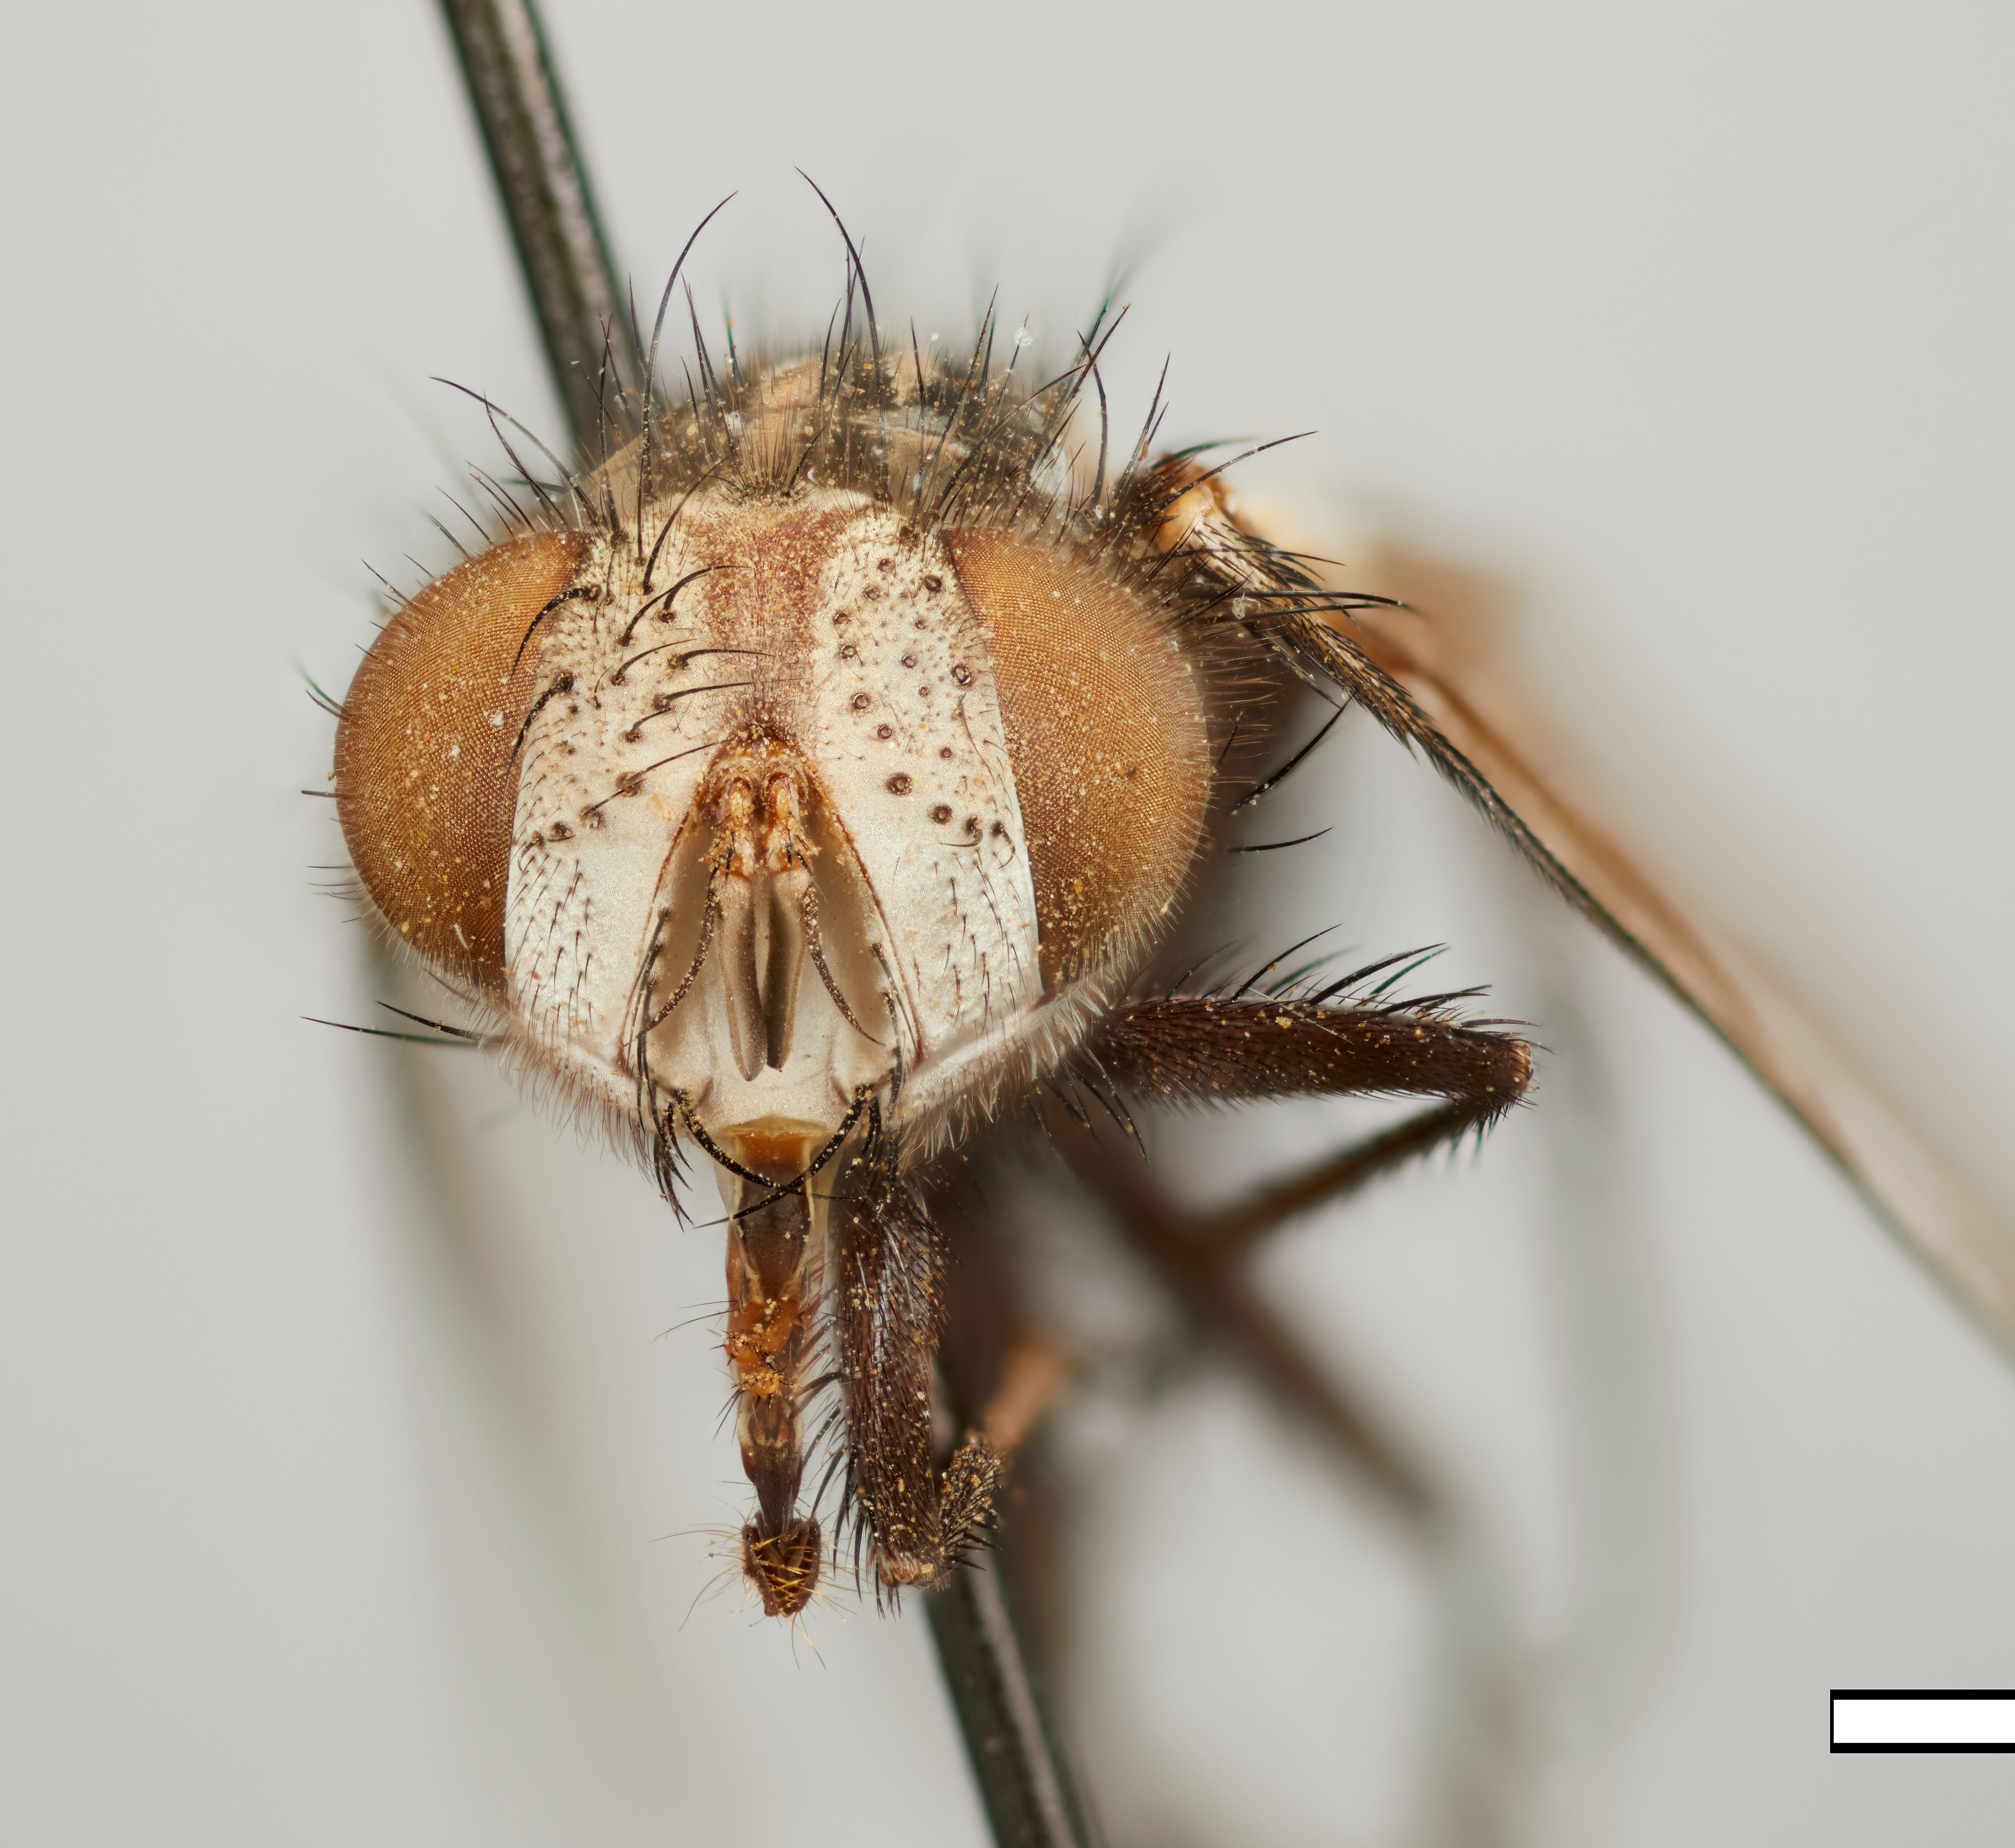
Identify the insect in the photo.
Protogoniopsis arida
